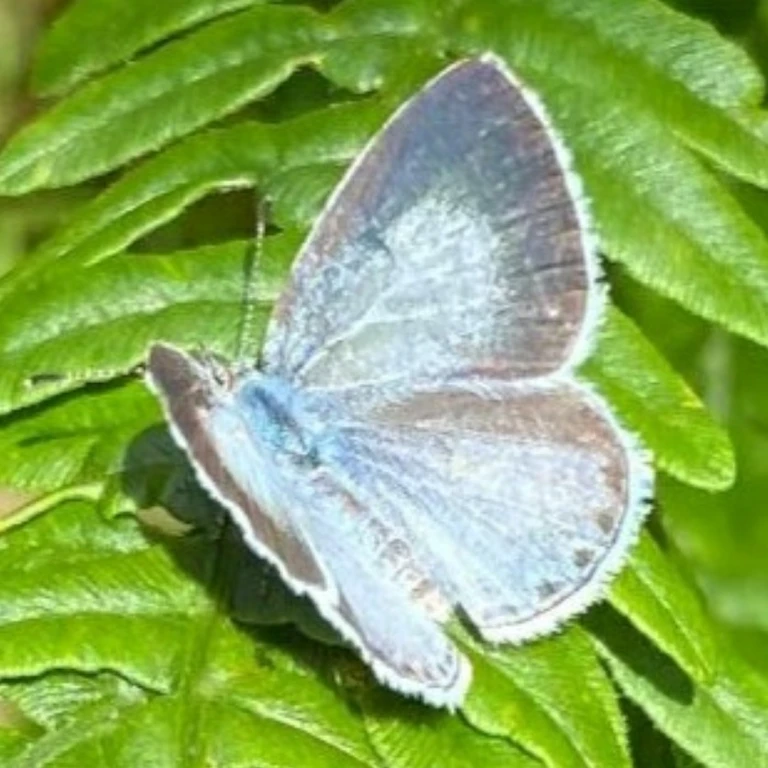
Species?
Celastrina argiolus
